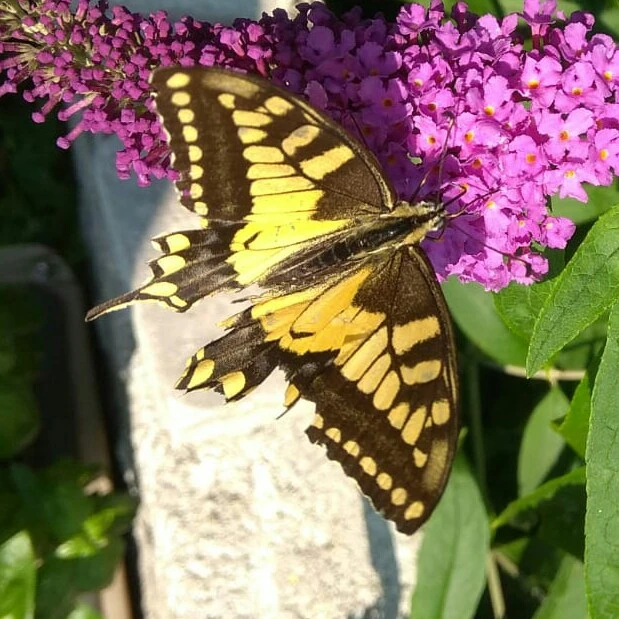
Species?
Papilio machaon
